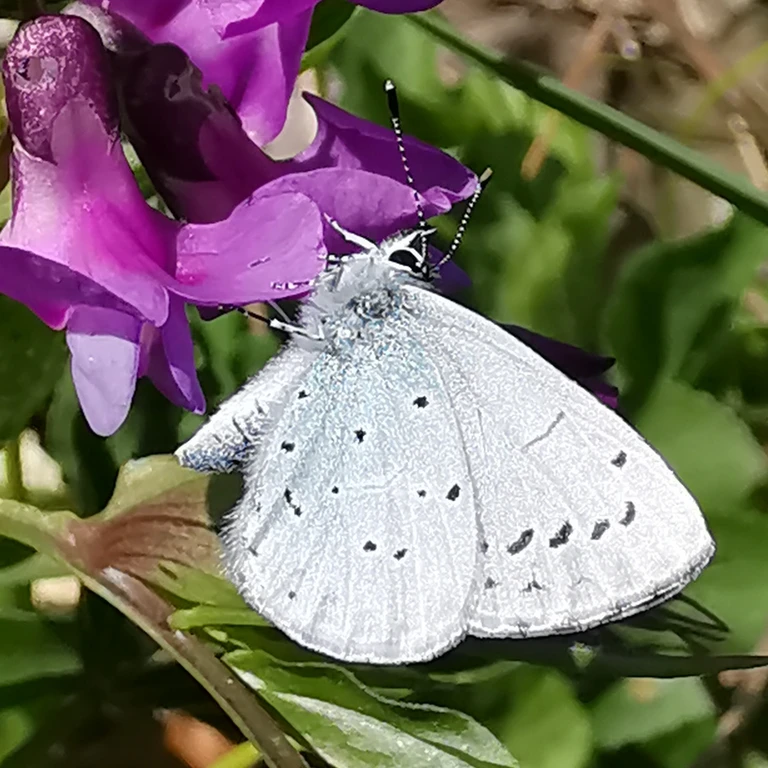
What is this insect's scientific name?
Celastrina argiolus
